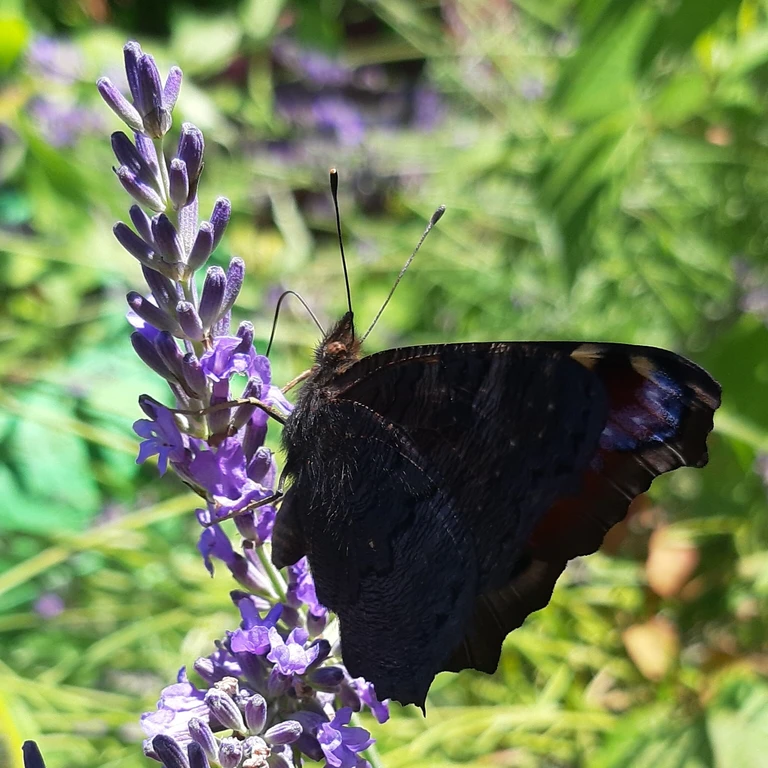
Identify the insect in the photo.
Aglais io
